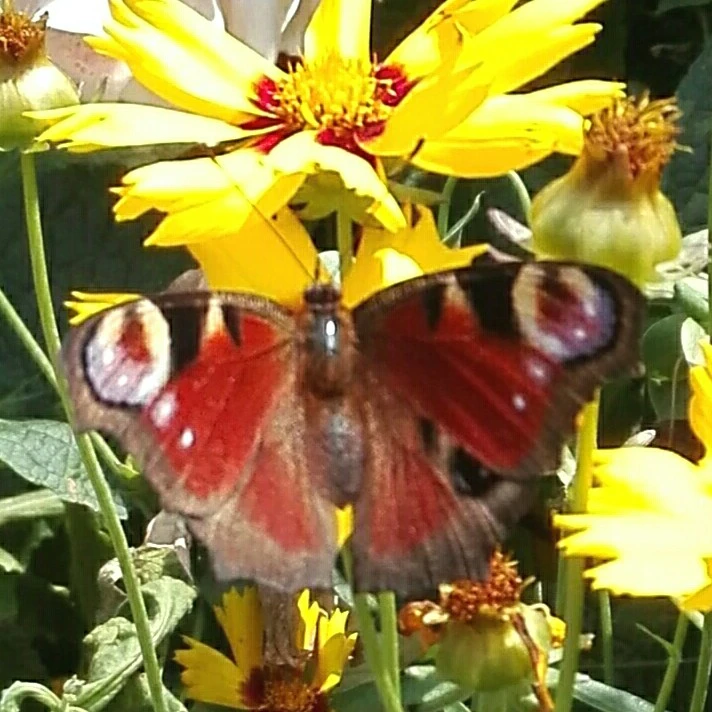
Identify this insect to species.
Aglais io
